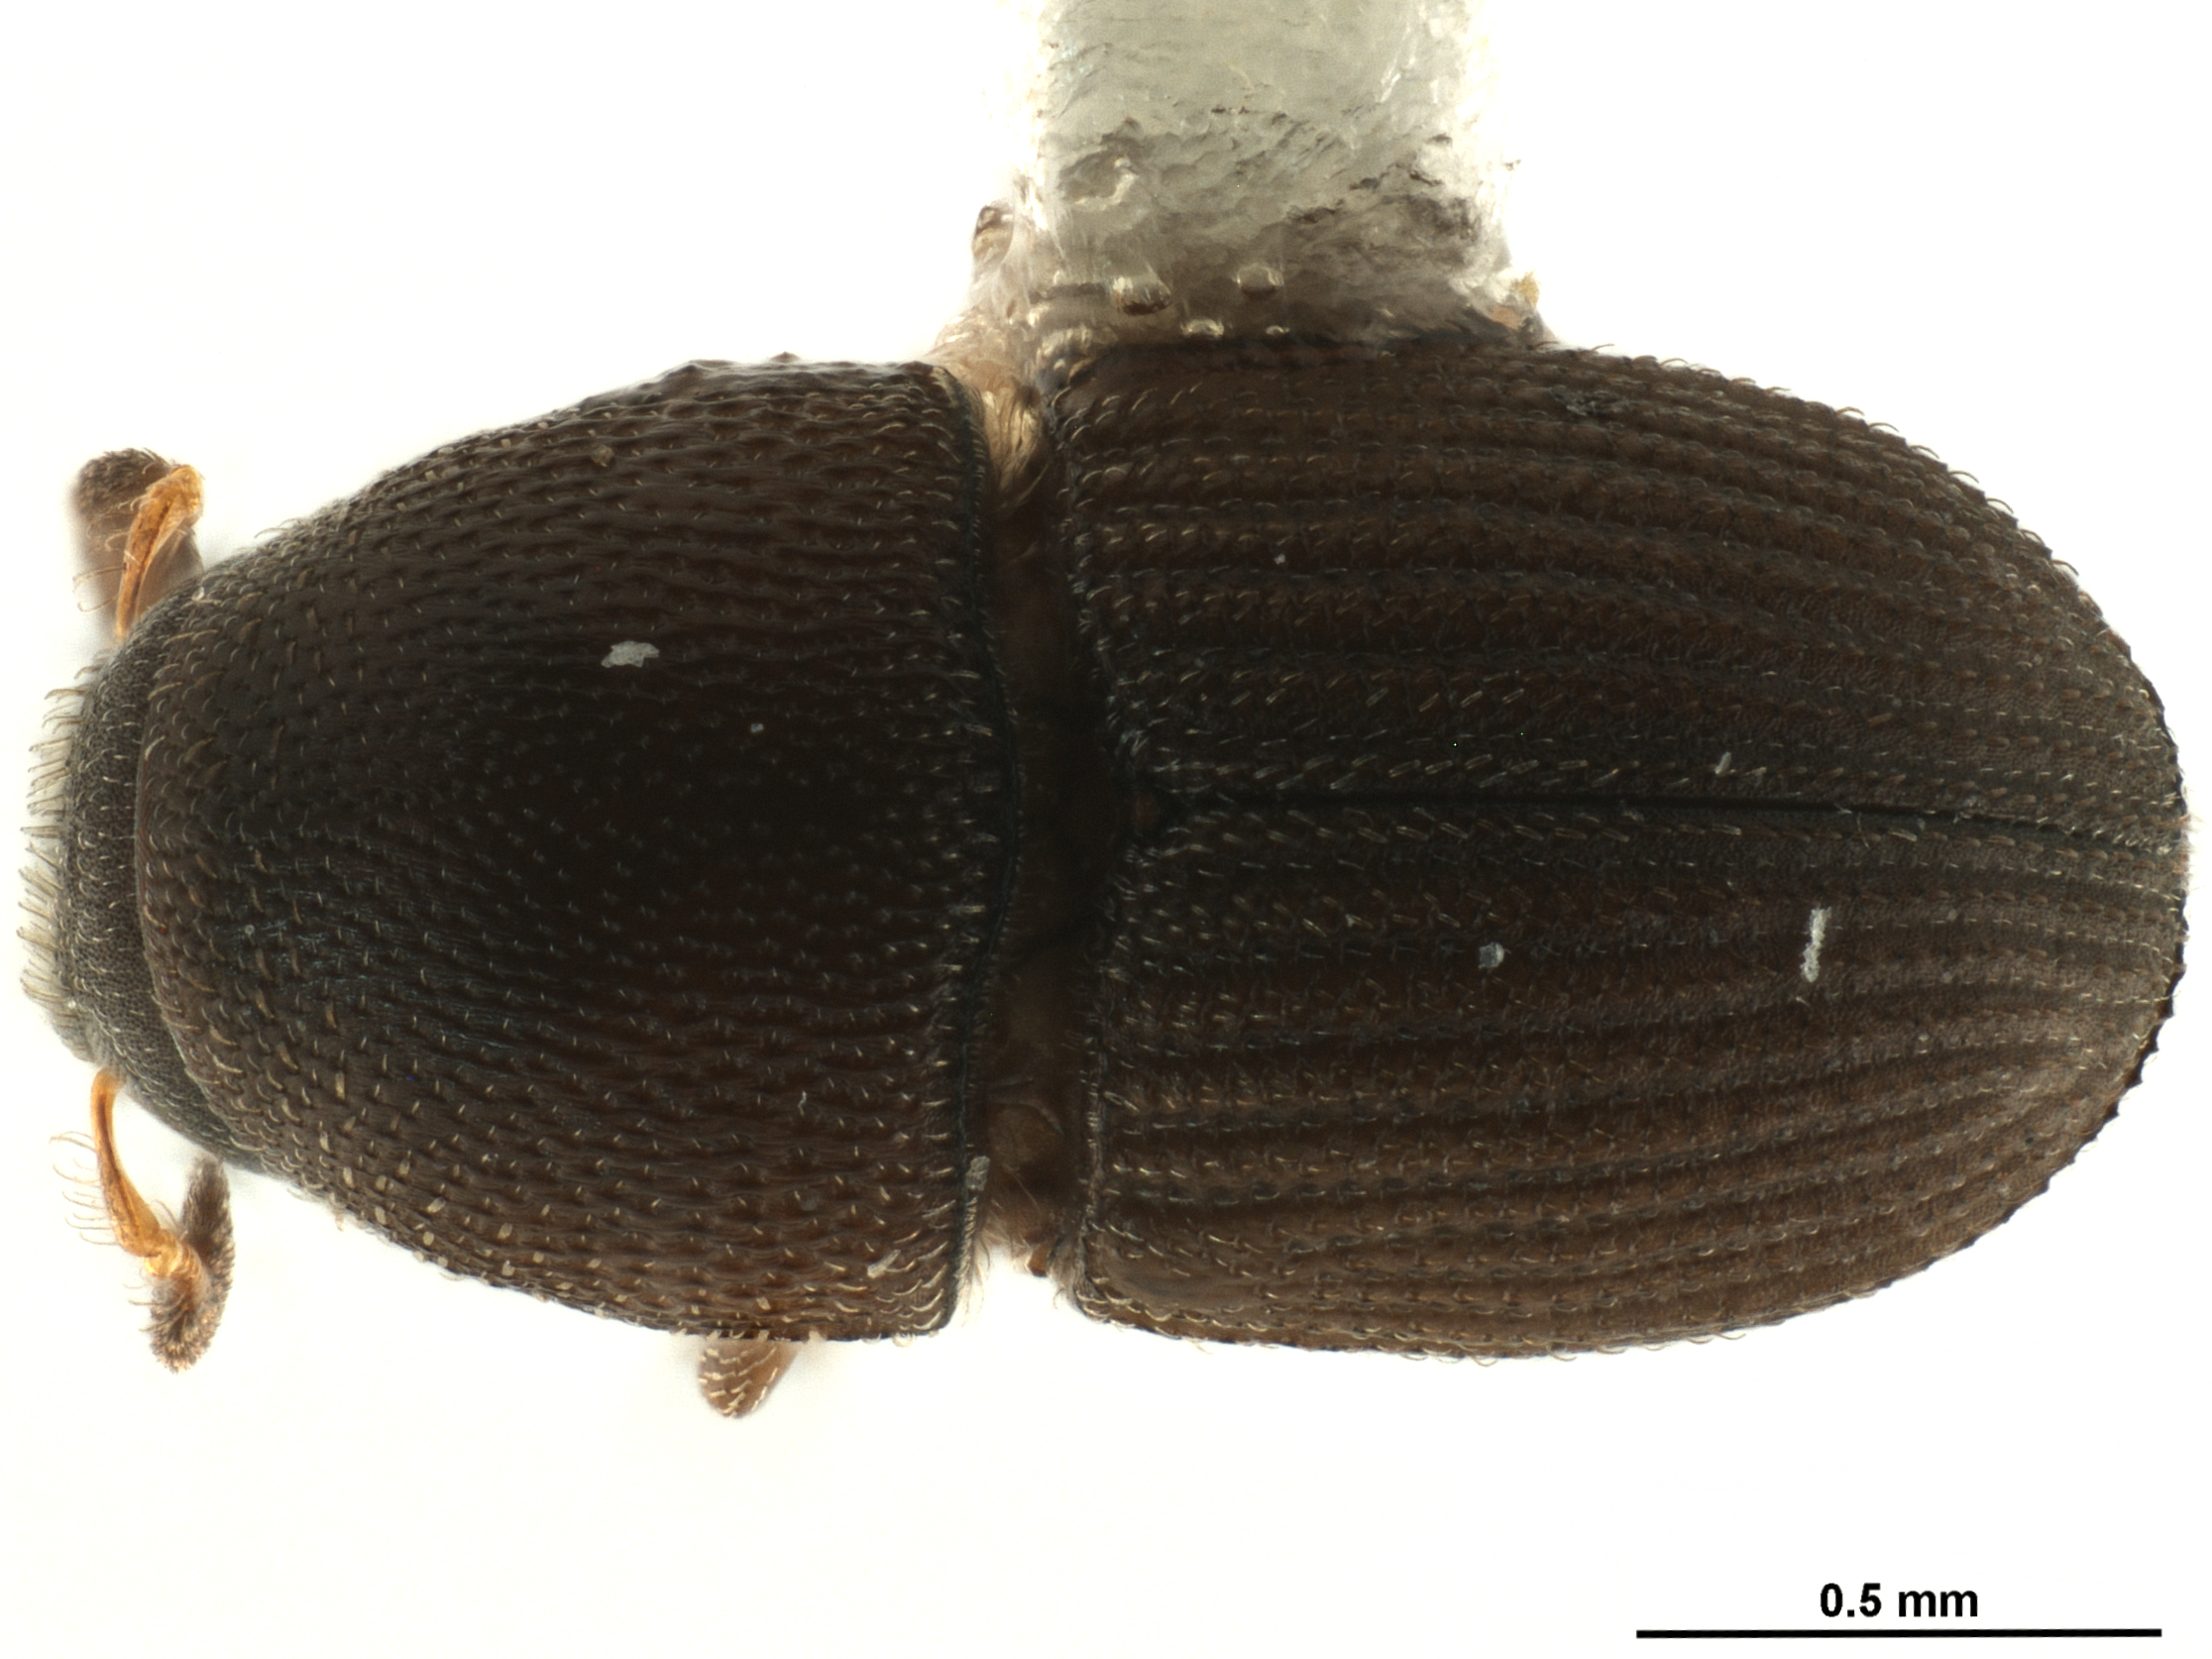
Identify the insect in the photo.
Ceratolepis maculicornis
